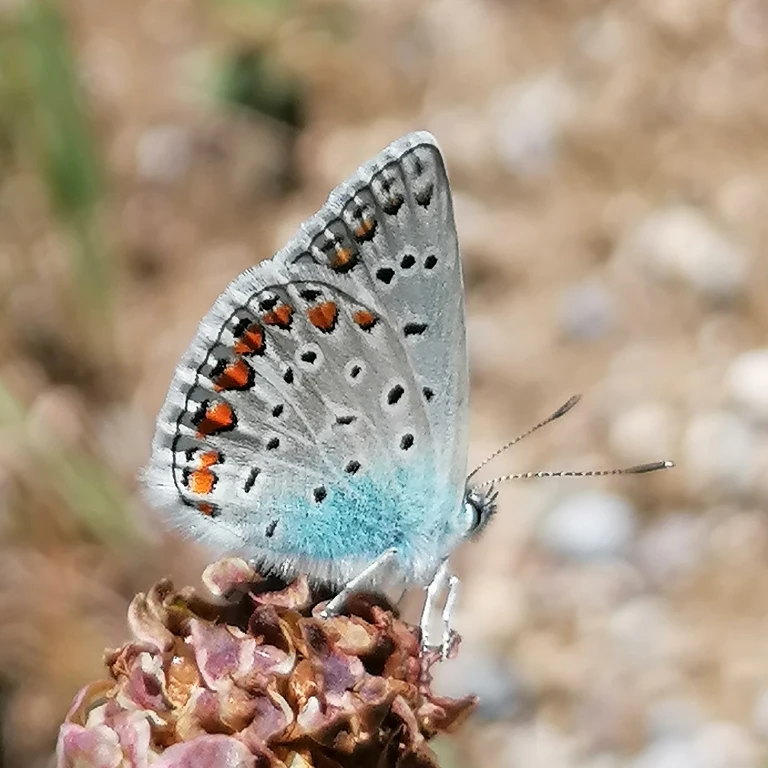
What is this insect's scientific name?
Polyommatus icarus
